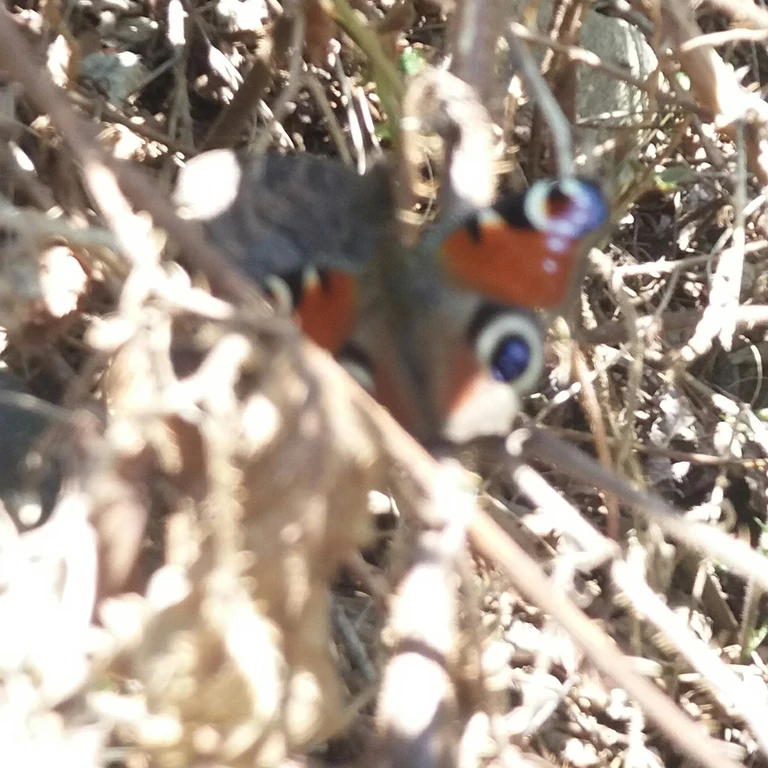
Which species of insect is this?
Aglais io
